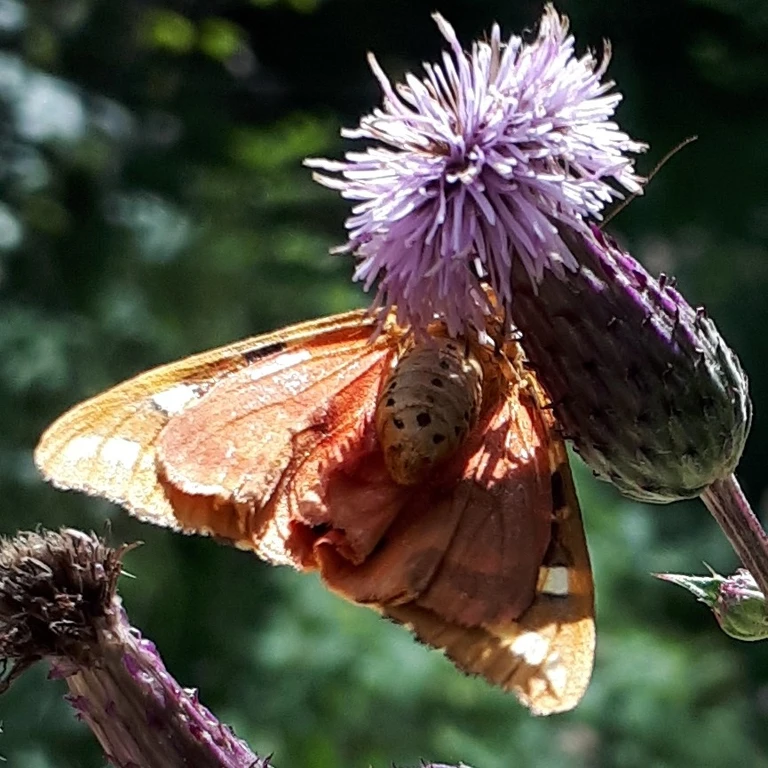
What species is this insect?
Euplagia quadripunctaria
